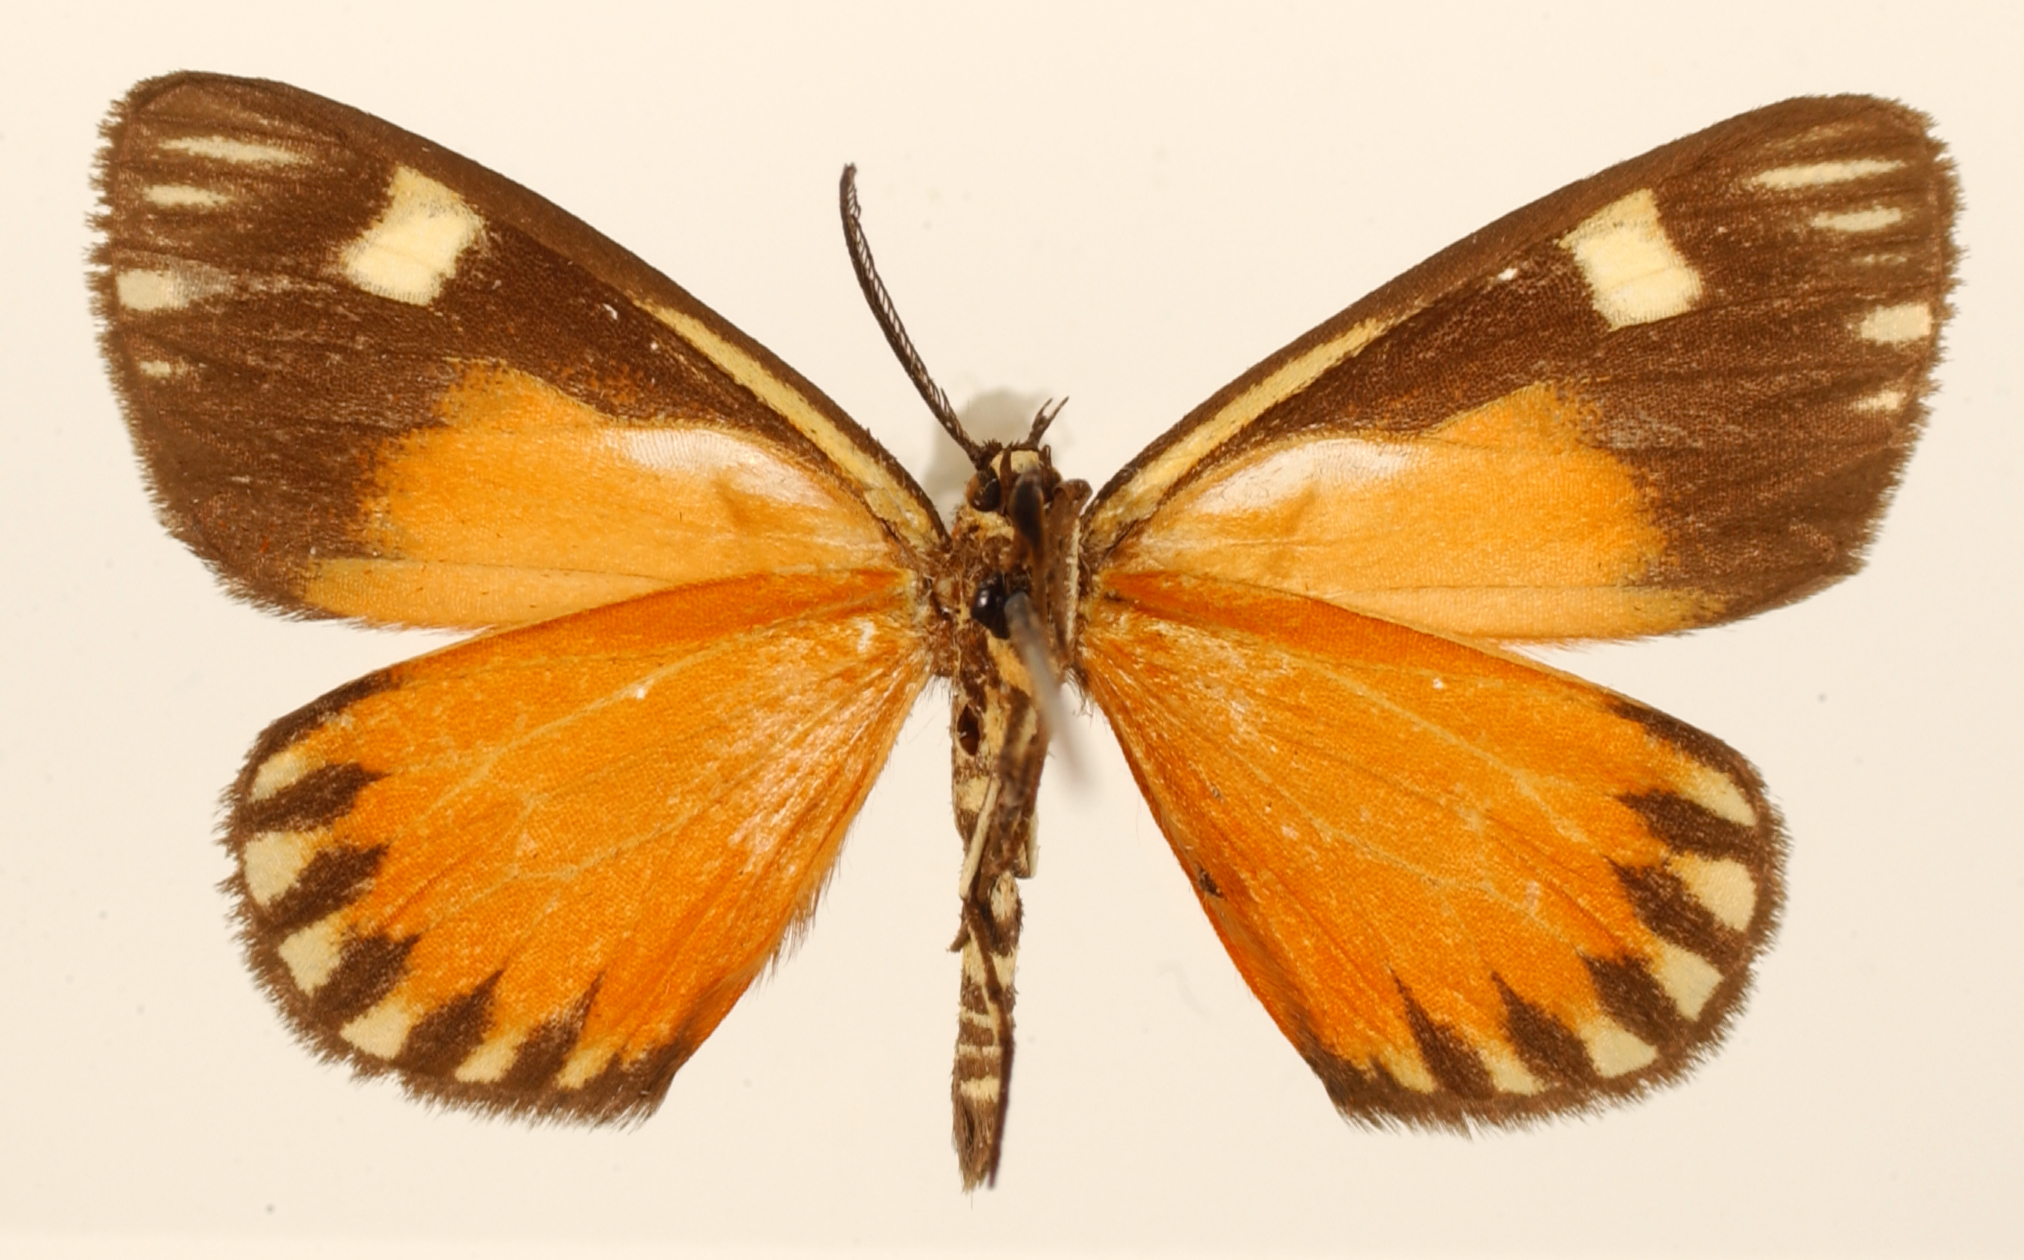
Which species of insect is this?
Nelo solimara
